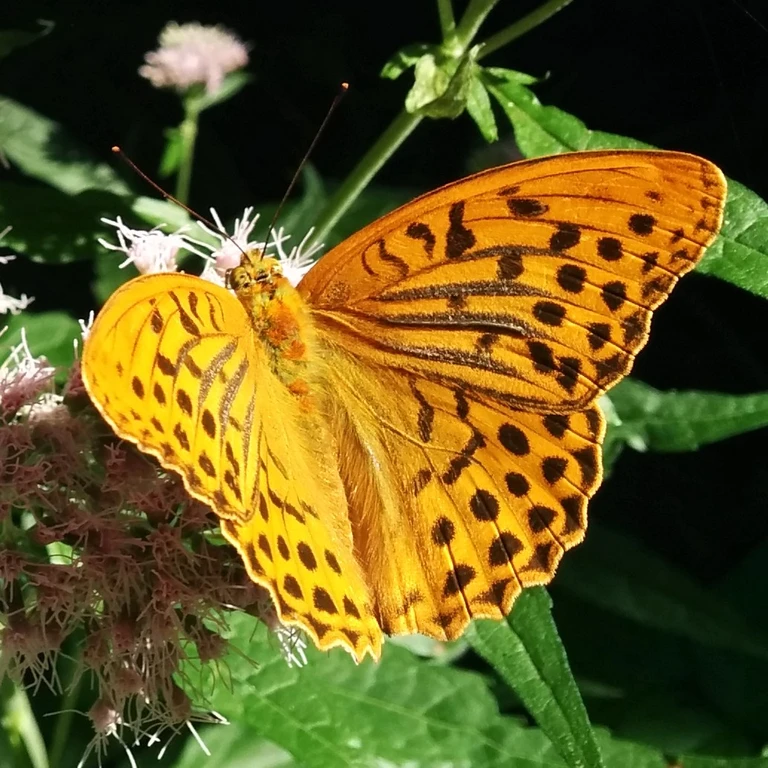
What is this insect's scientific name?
Argynnis paphia
